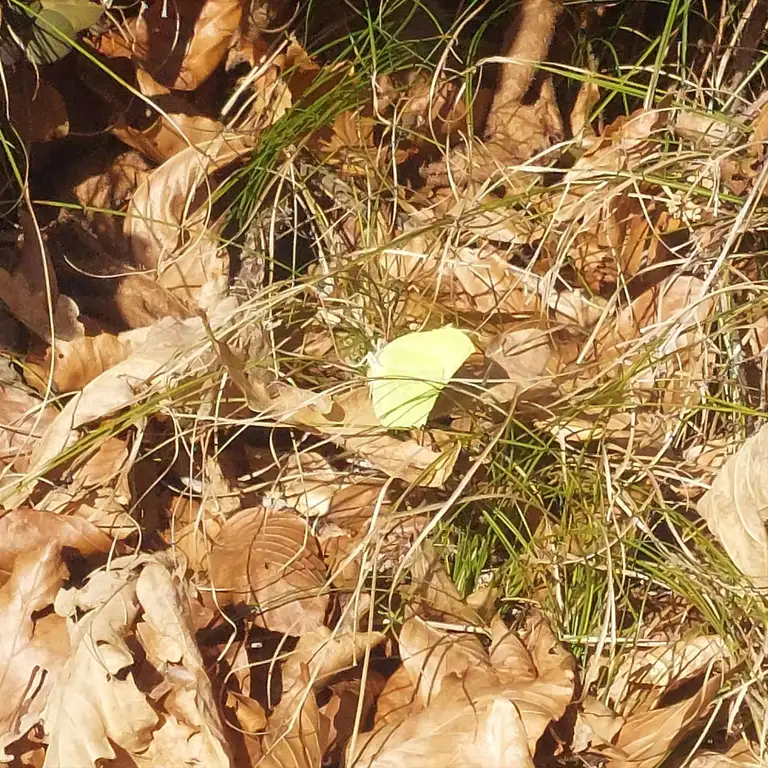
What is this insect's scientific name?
Gonepteryx rhamni
